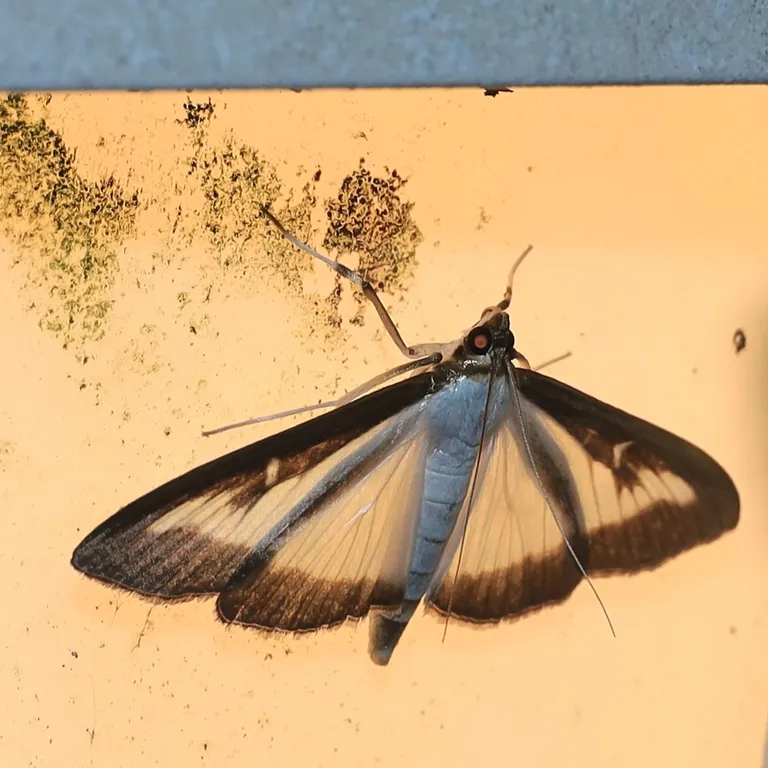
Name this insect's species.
Cydalima perspectalis
